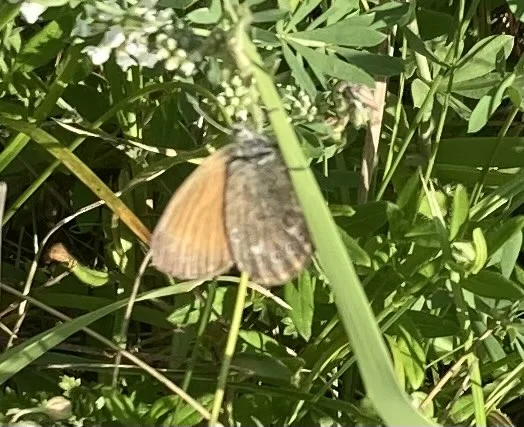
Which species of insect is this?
Coenonympha glycerion (also Coenonympha iphis)
